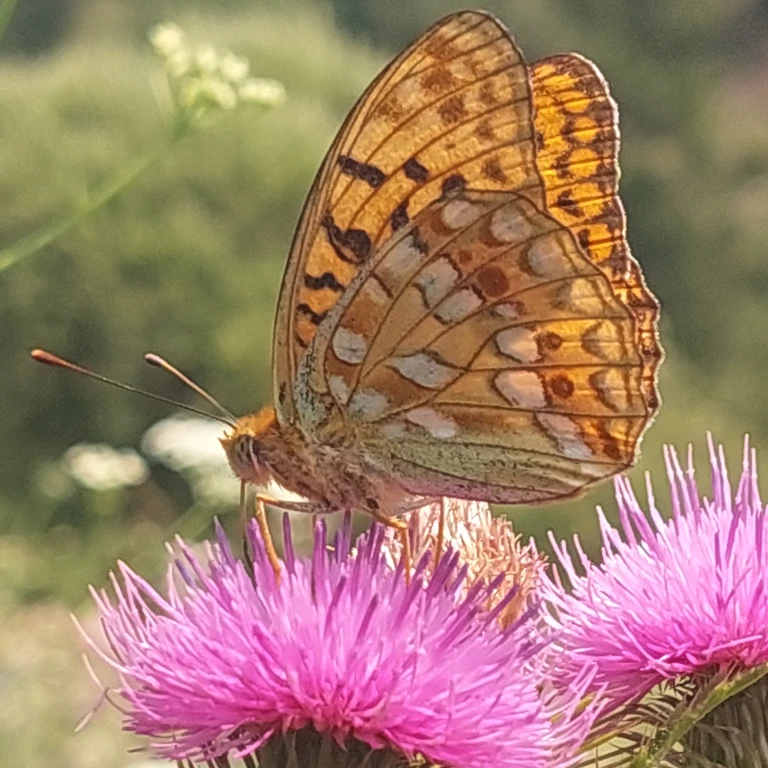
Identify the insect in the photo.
Fabriciana adippe
